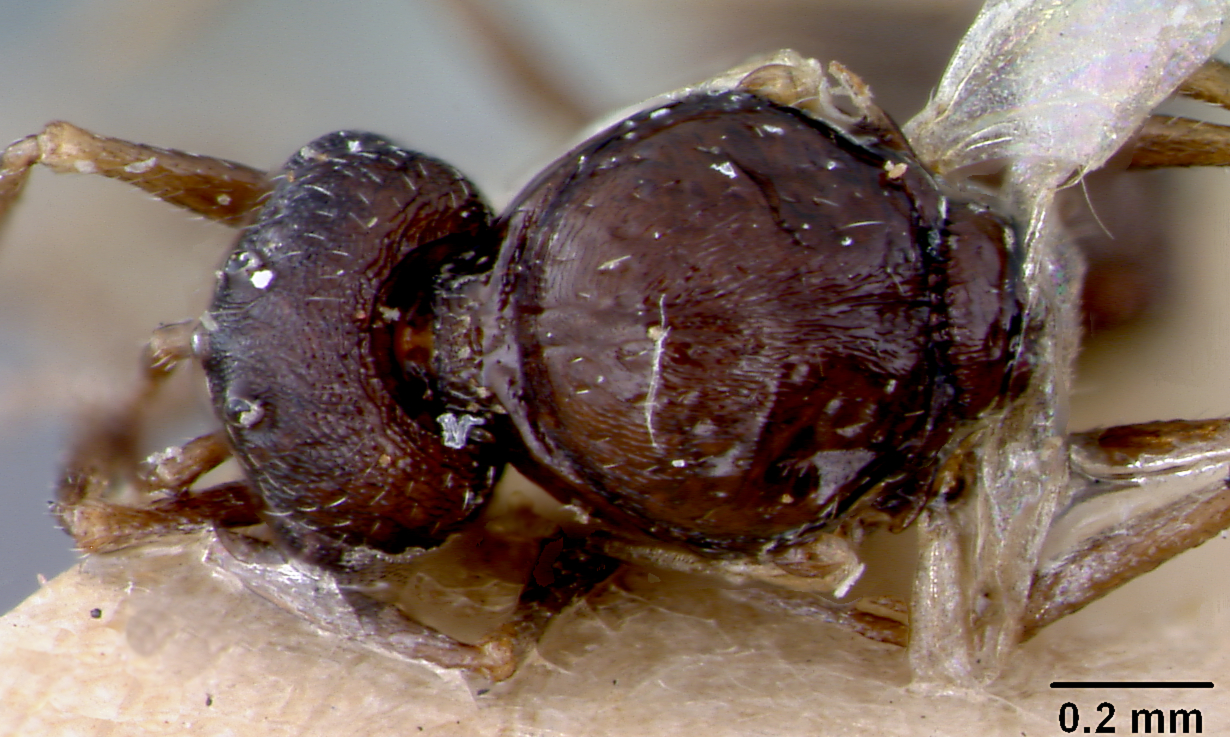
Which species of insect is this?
Leptothorax manni
